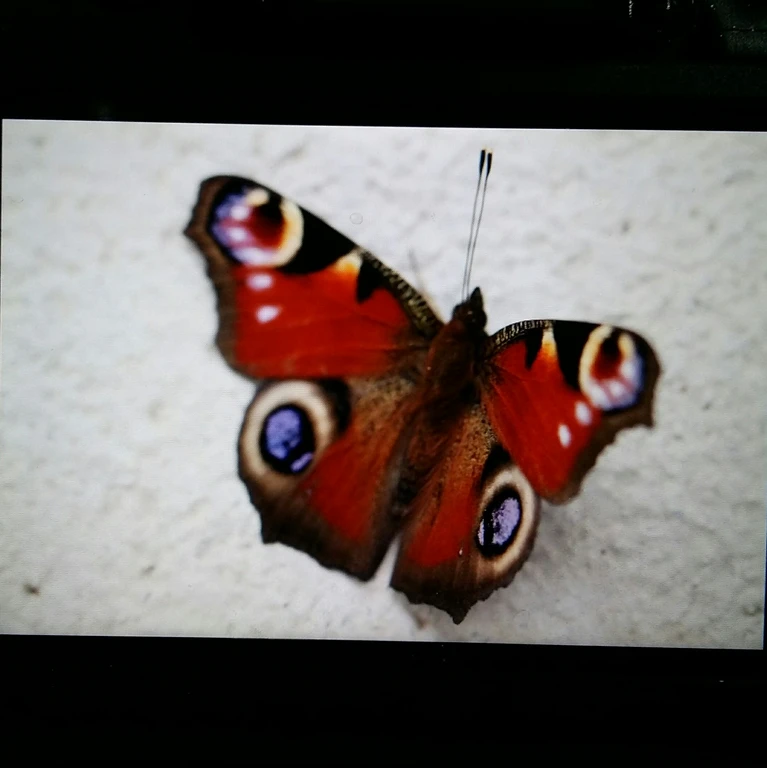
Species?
Aglais io
